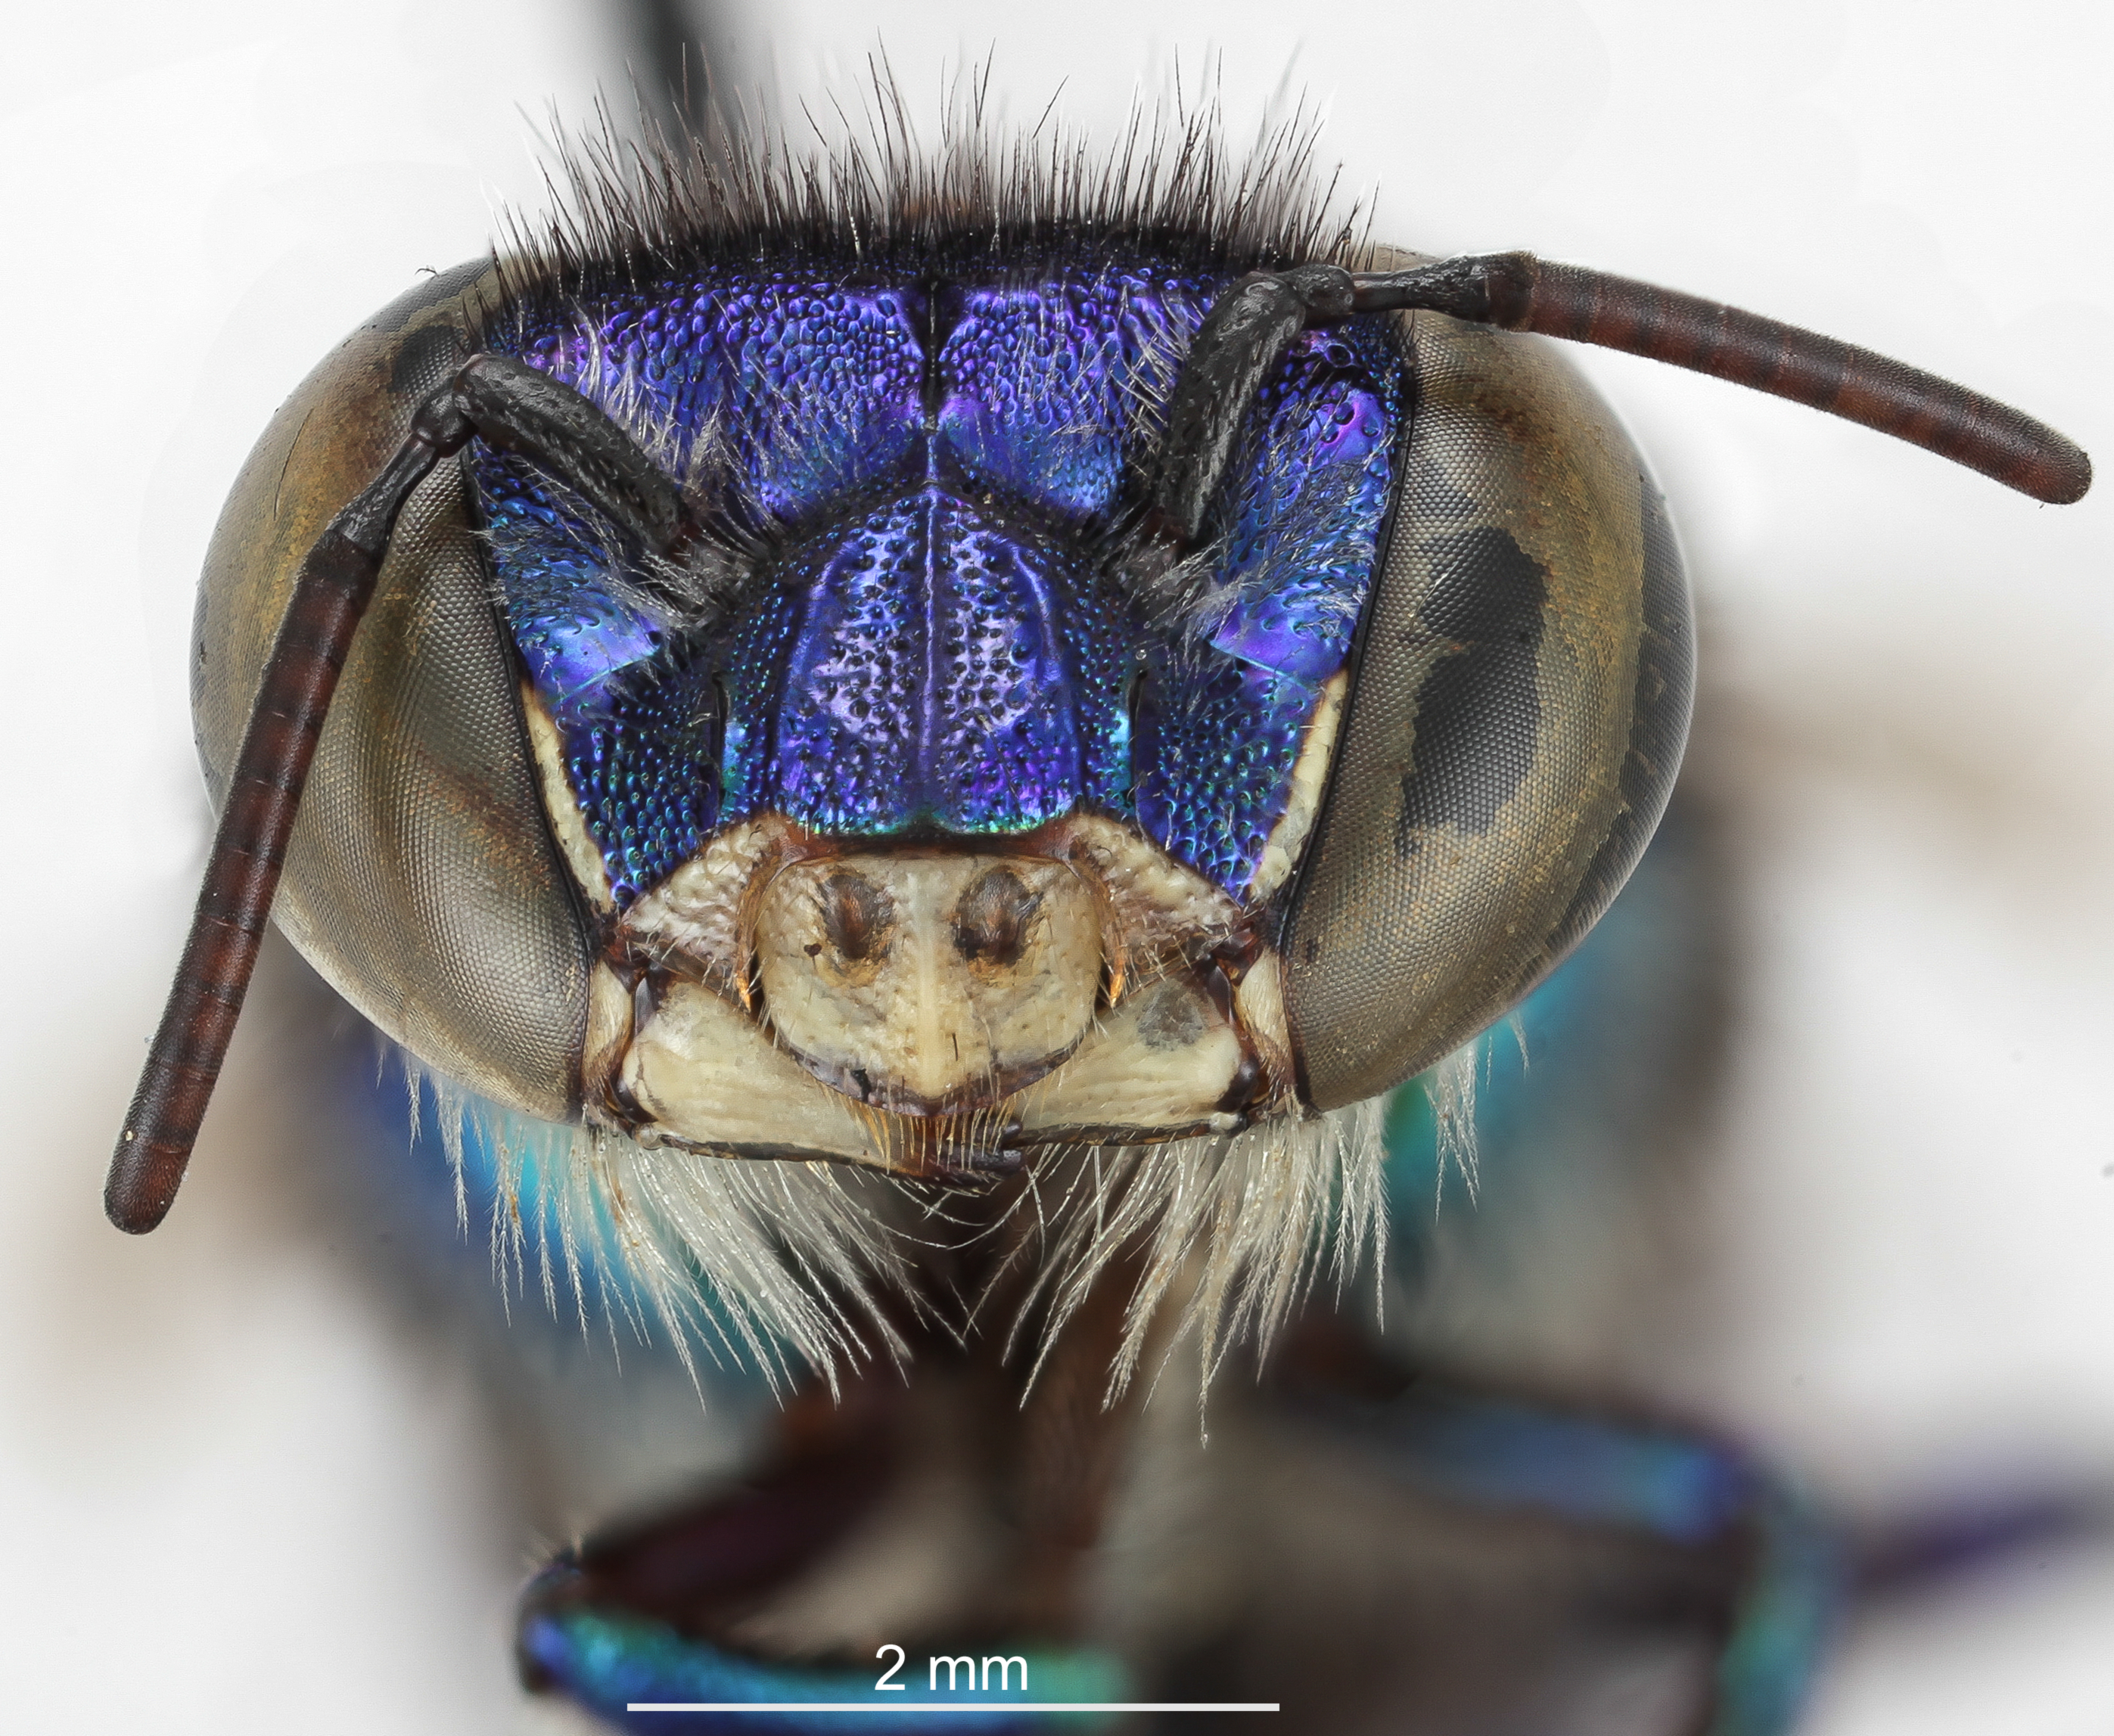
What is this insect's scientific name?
Euglossa mixta
